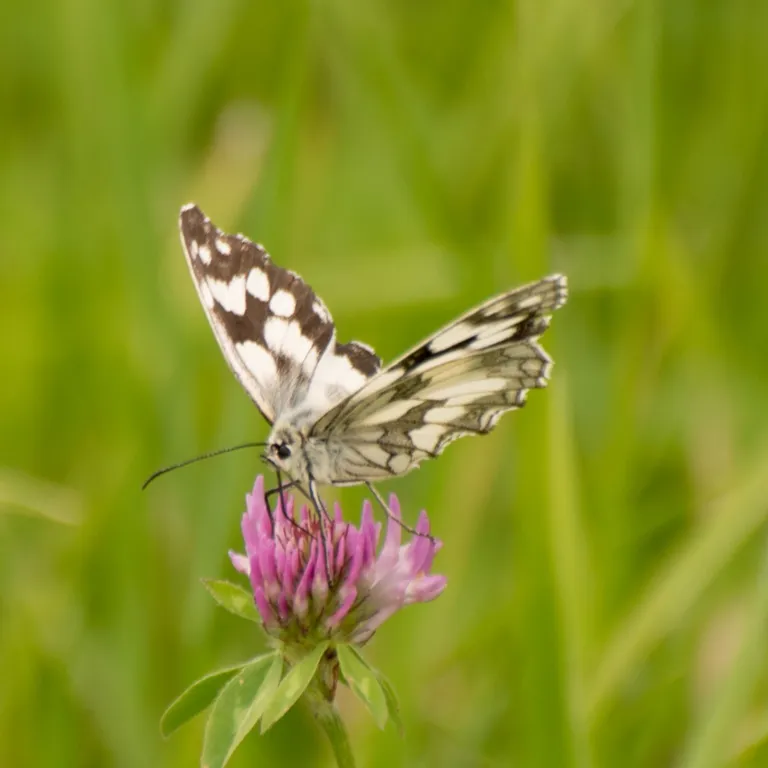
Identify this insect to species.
Melanargia galathea
